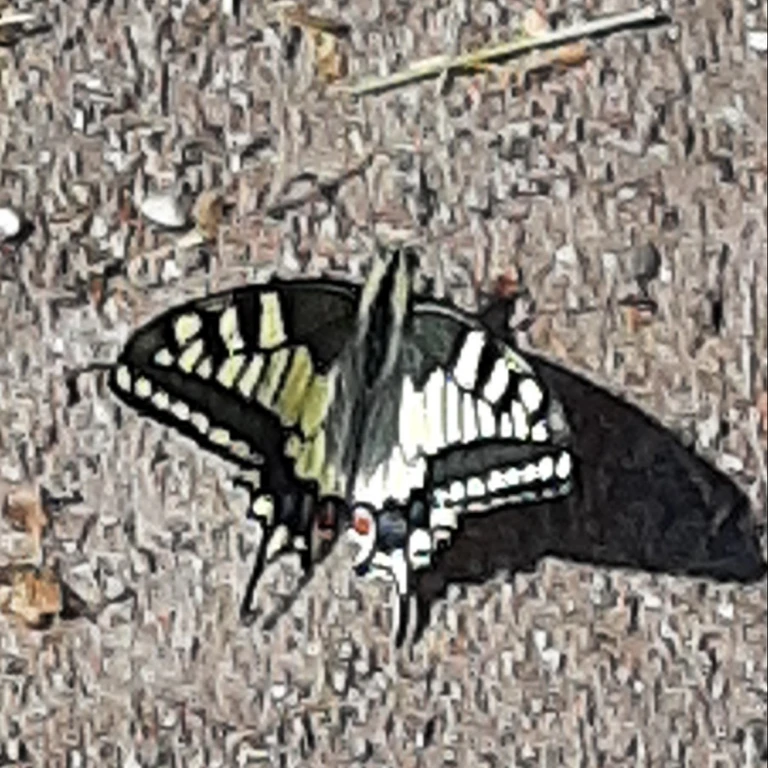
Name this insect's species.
Papilio machaon
